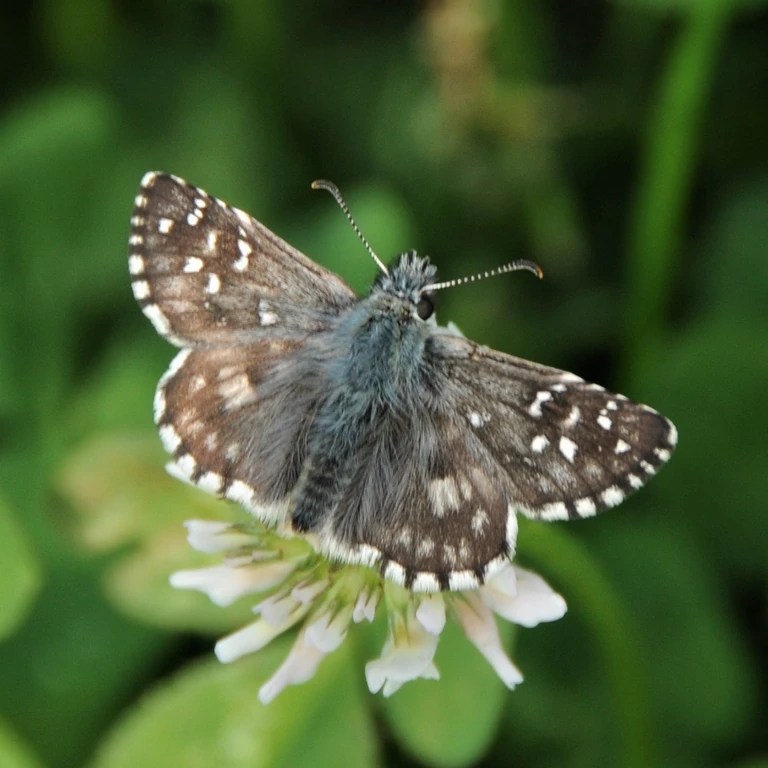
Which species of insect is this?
Pyrgus armoricanus
